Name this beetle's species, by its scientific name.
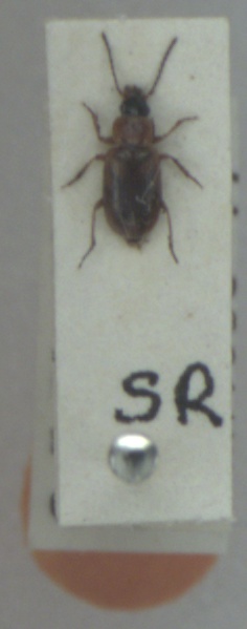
Acupalpus dorsalis
